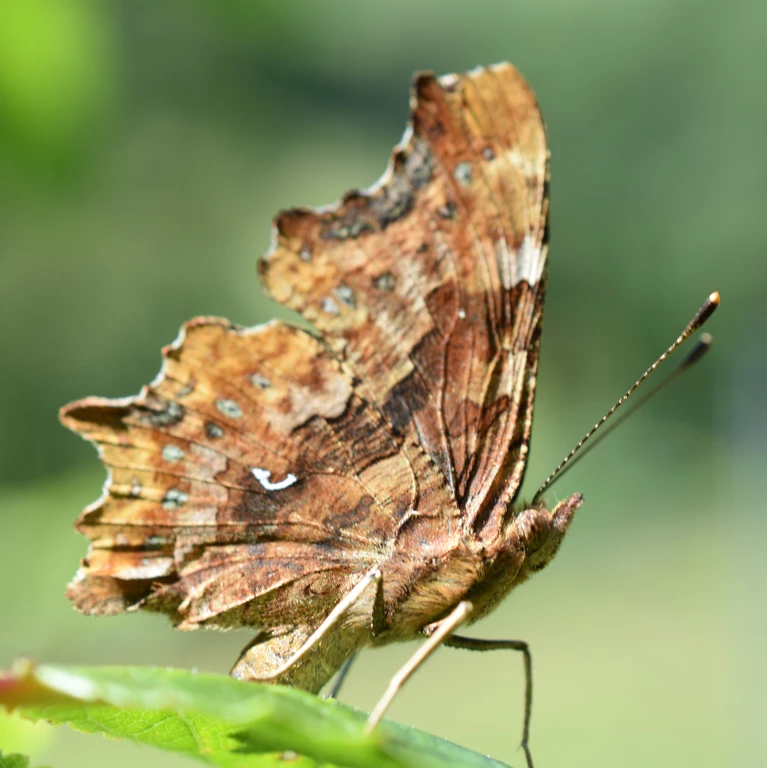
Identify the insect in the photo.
Polygonia c-album
